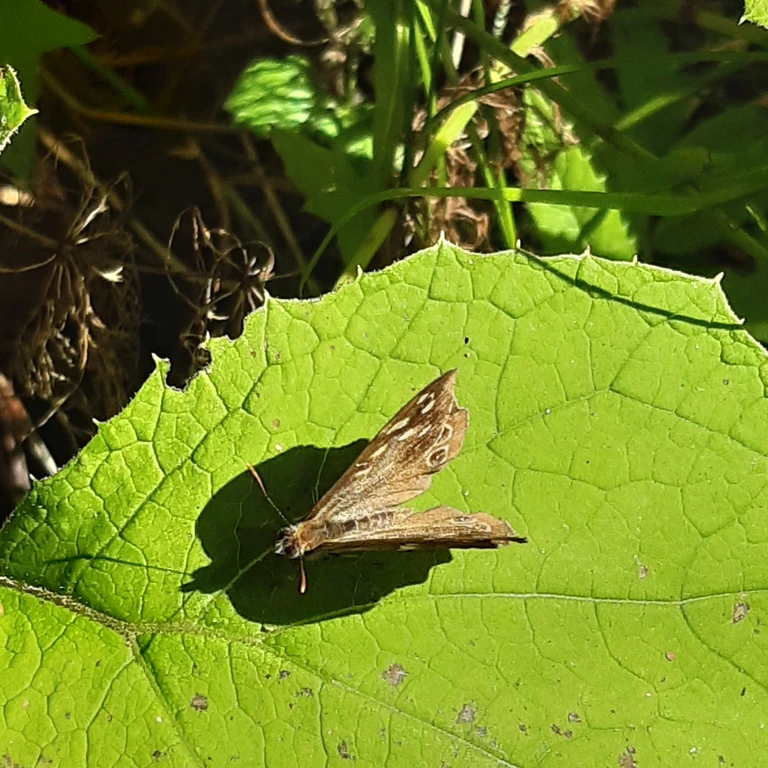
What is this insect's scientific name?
Pararge aegeria
